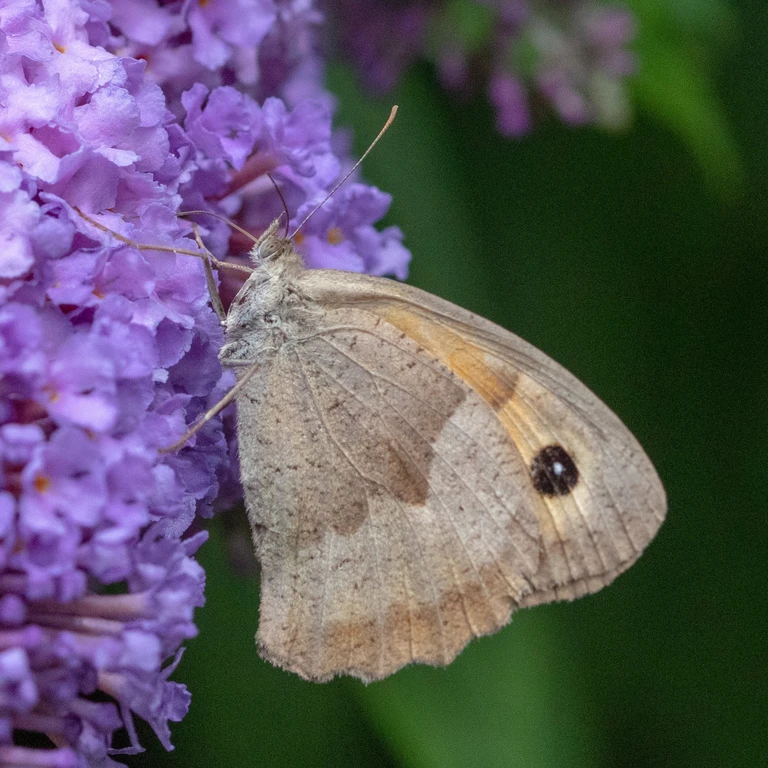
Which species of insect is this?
Maniola jurtina
